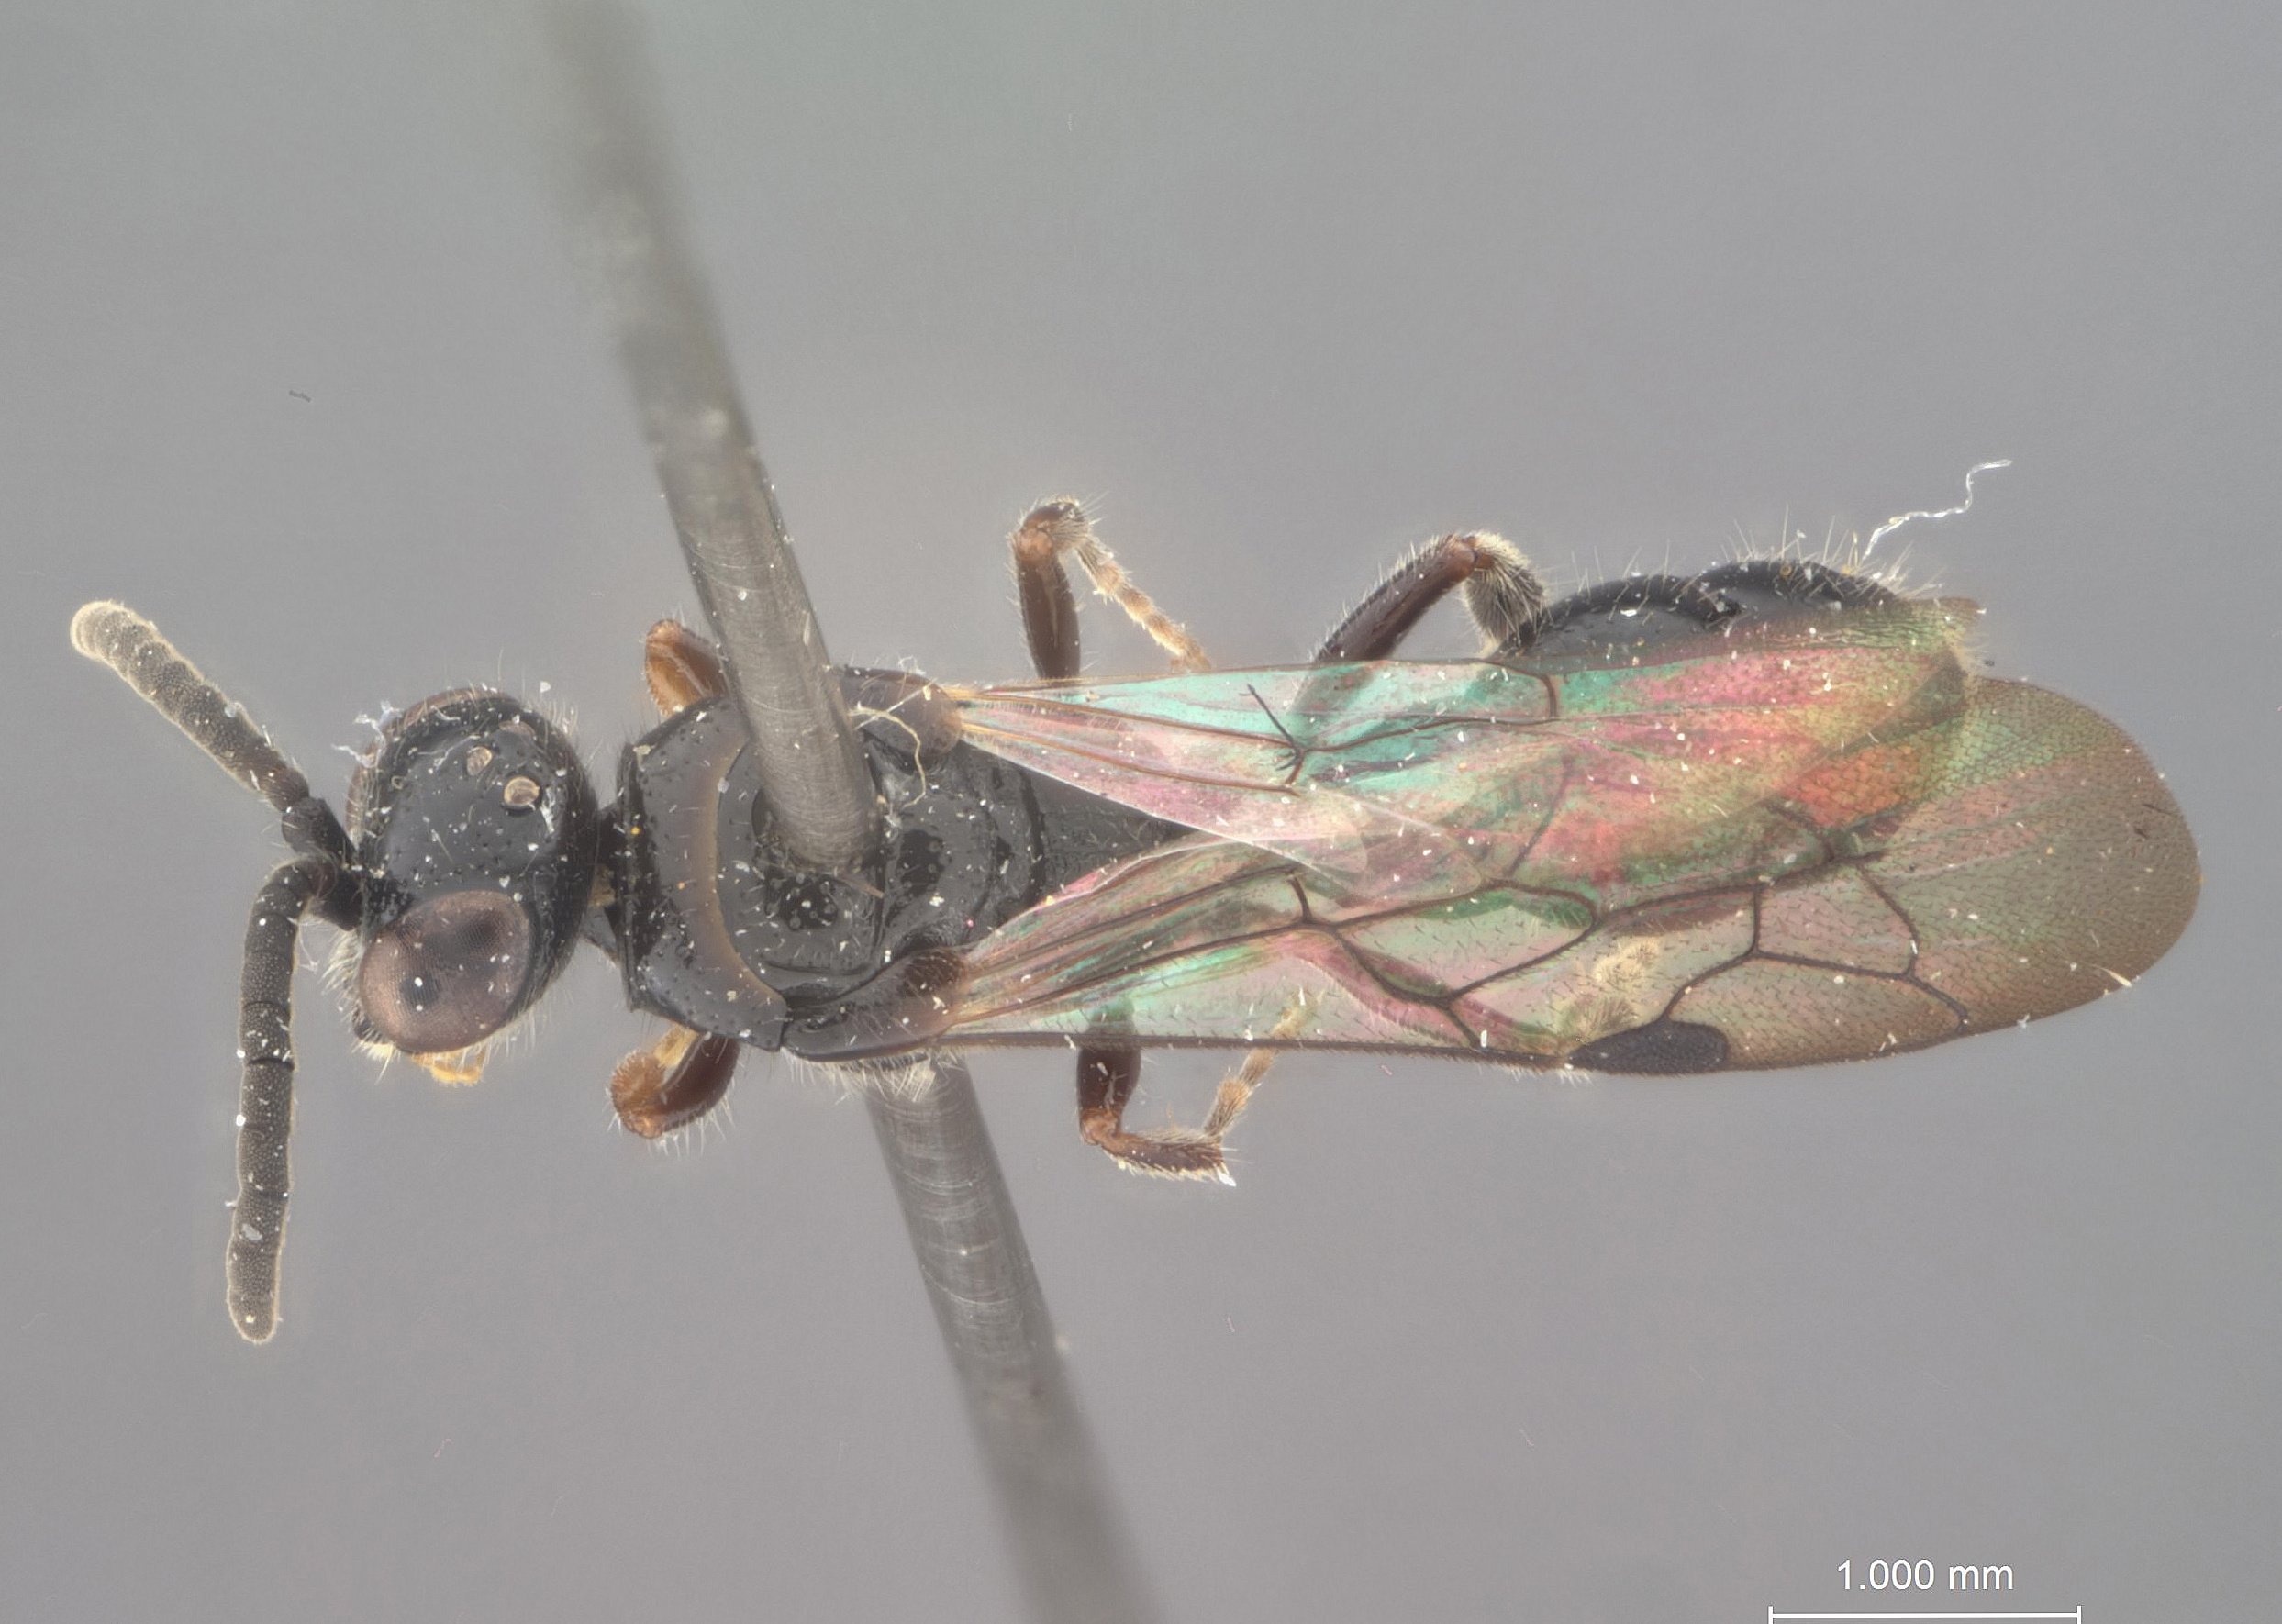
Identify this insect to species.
Tiphia kaszabi
